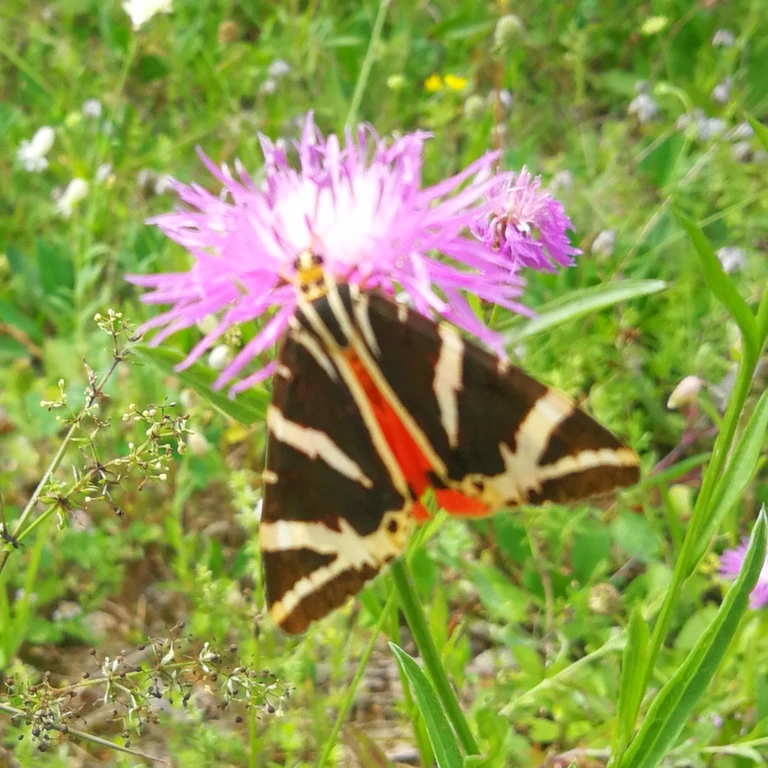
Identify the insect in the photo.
Euplagia quadripunctaria
